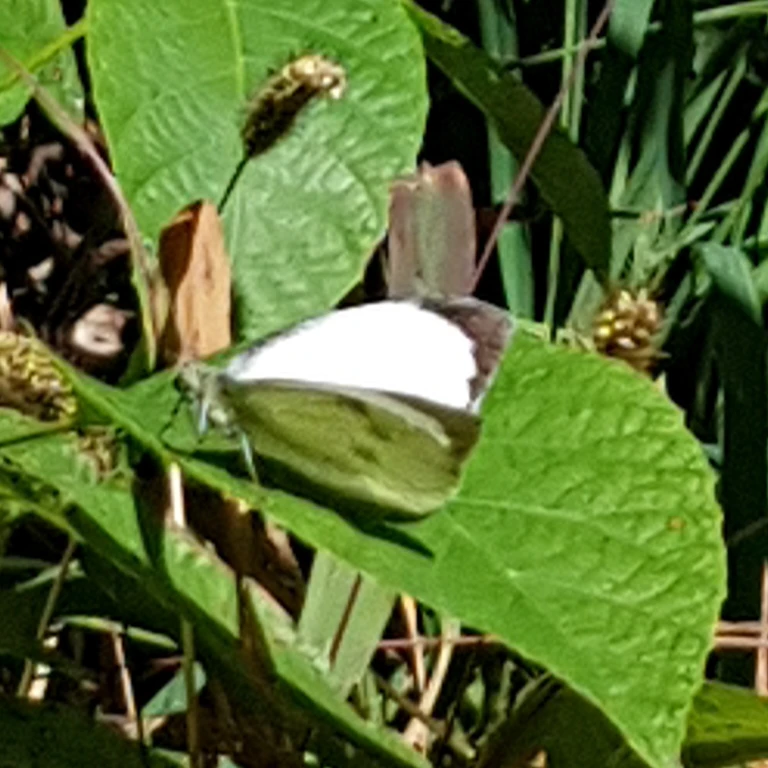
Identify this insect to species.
Pieris brassicae
